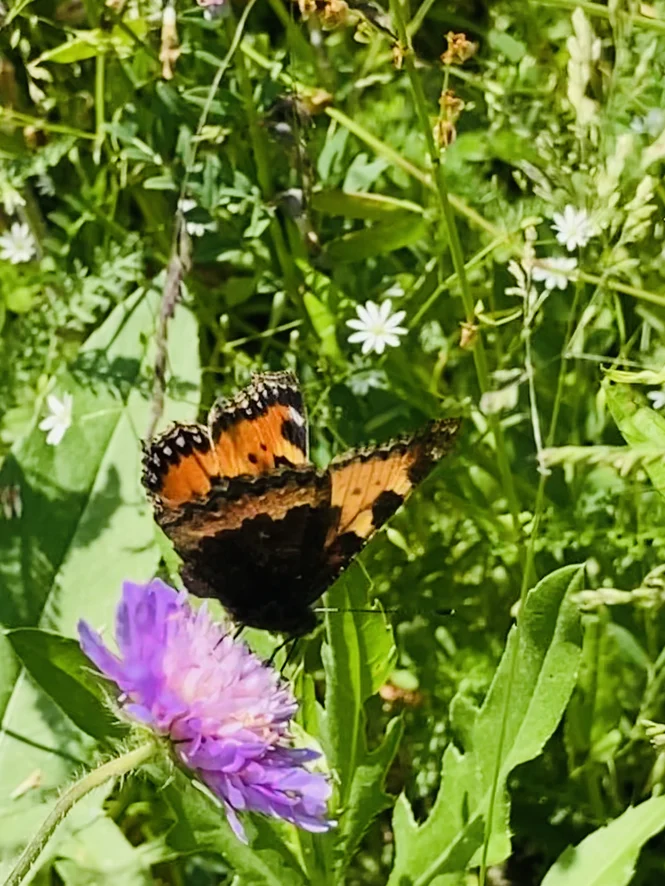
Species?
Aglais urticae
